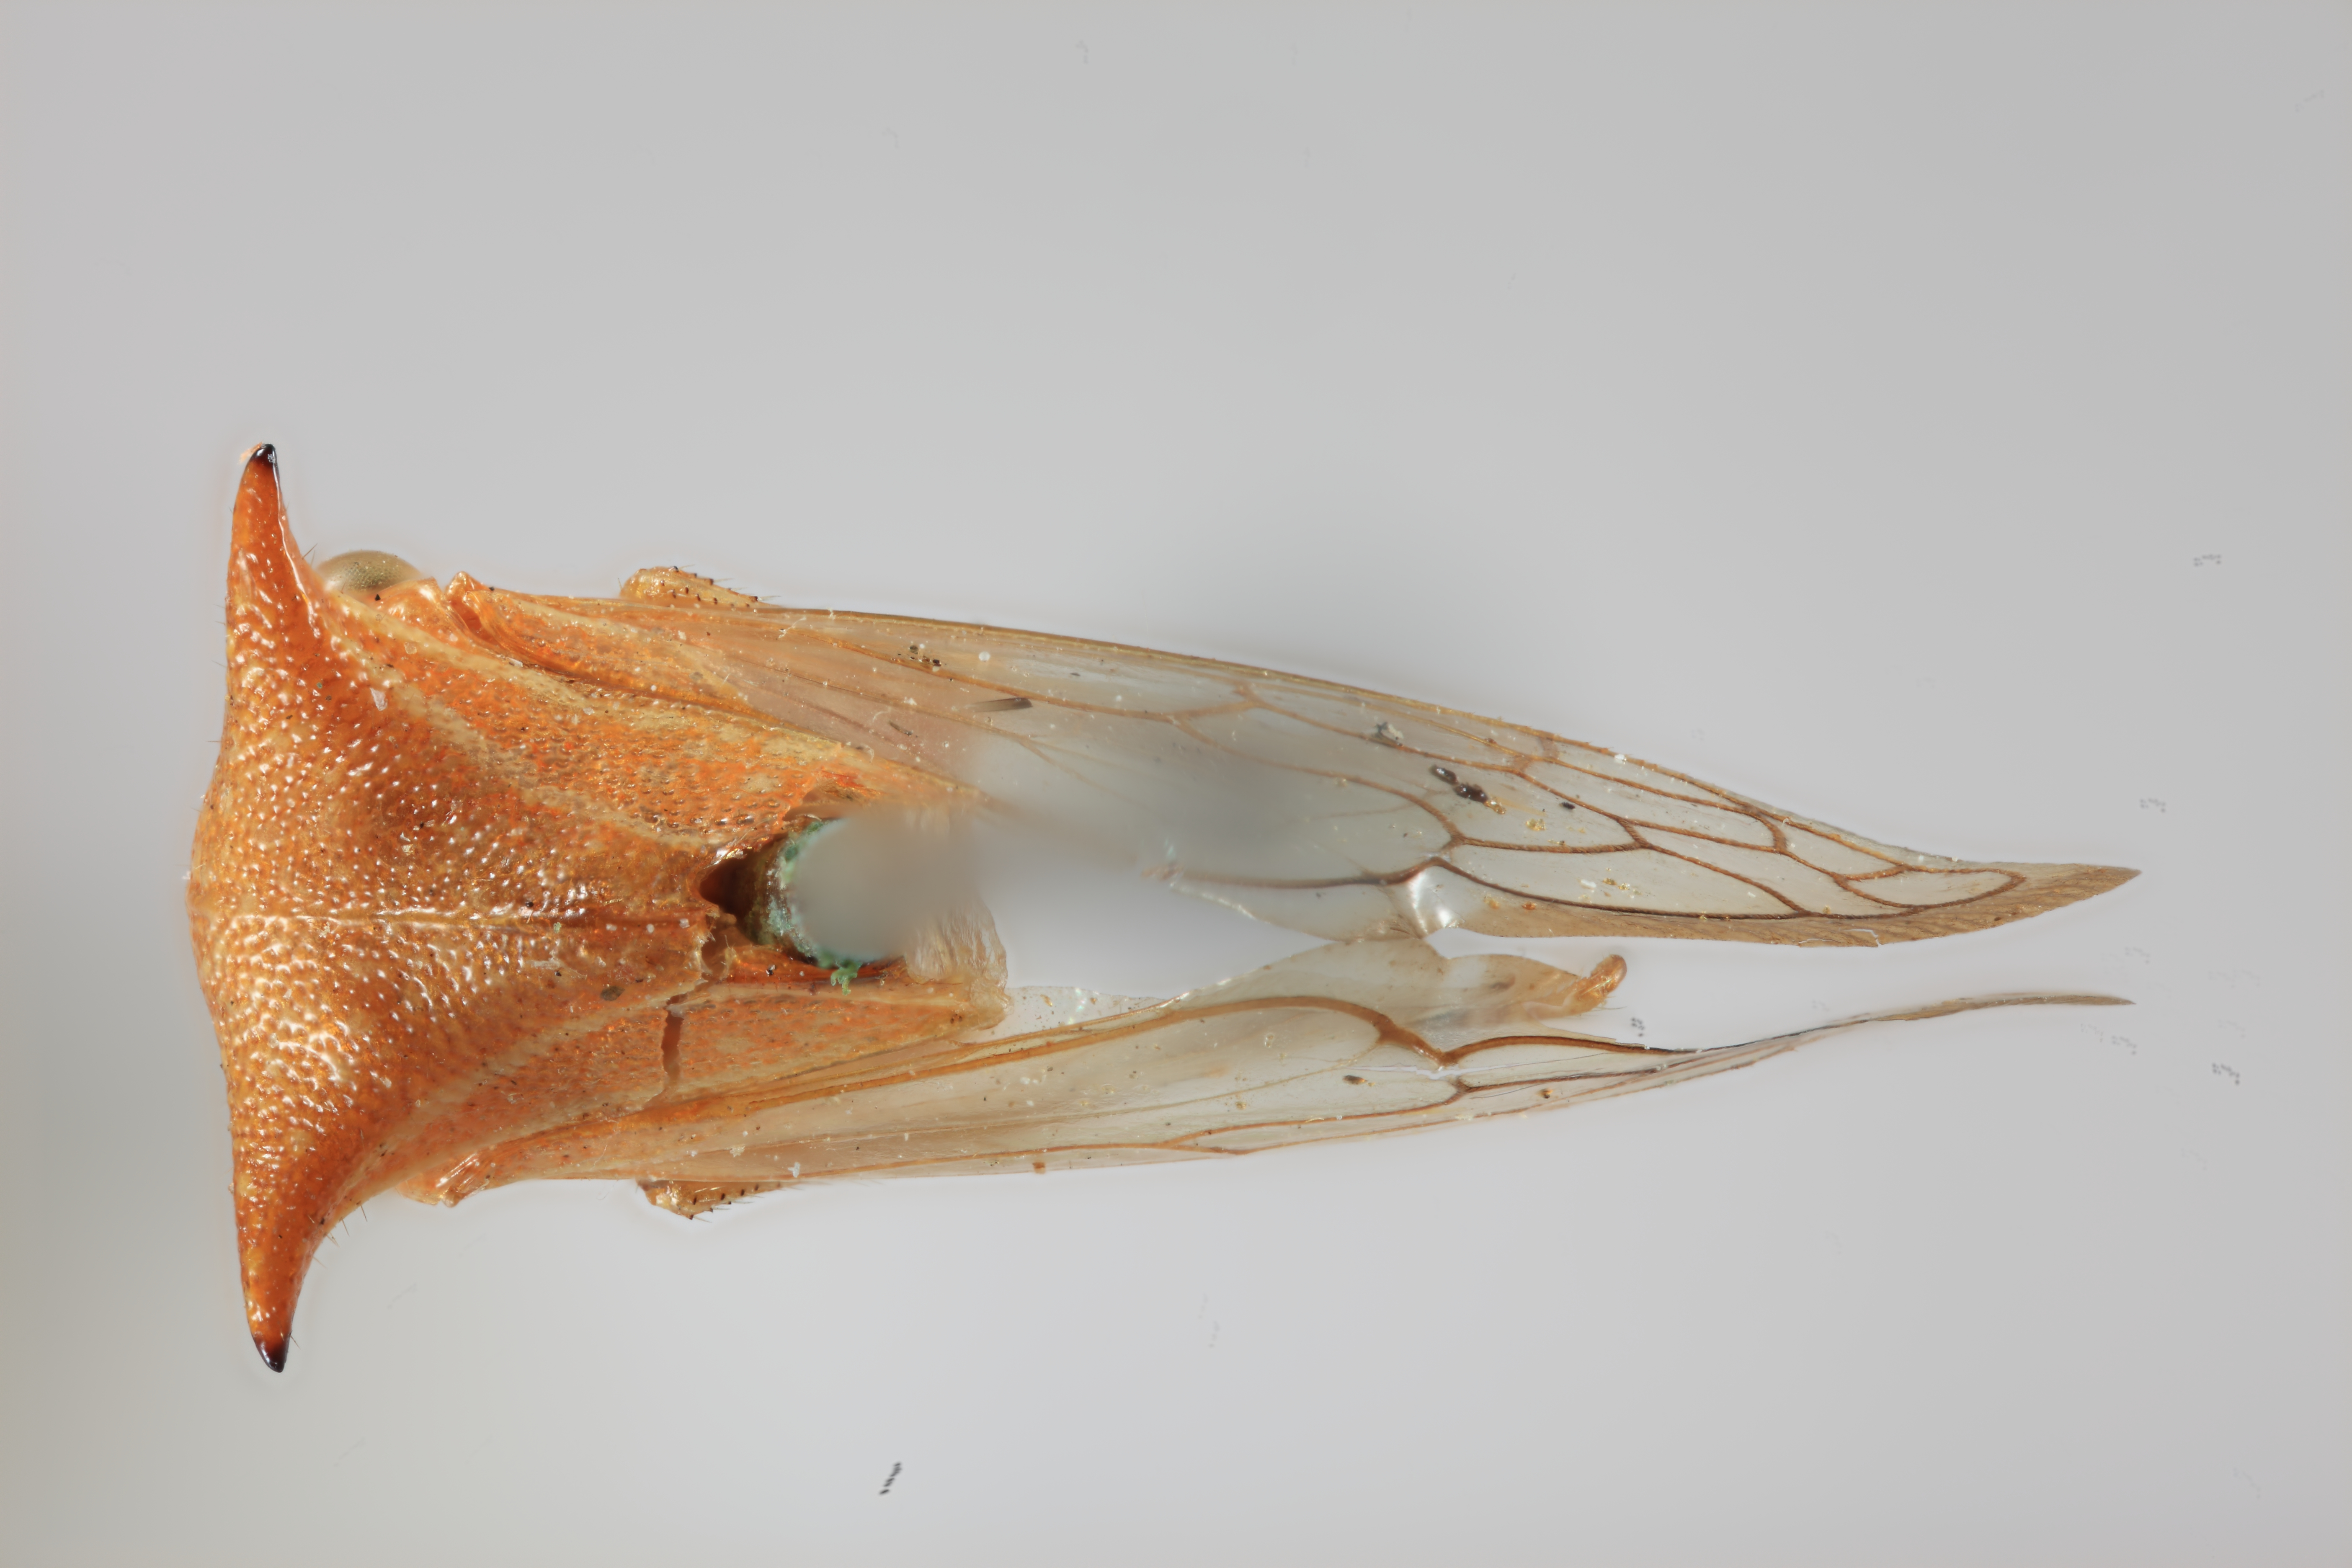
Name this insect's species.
Stictolobus borealis
